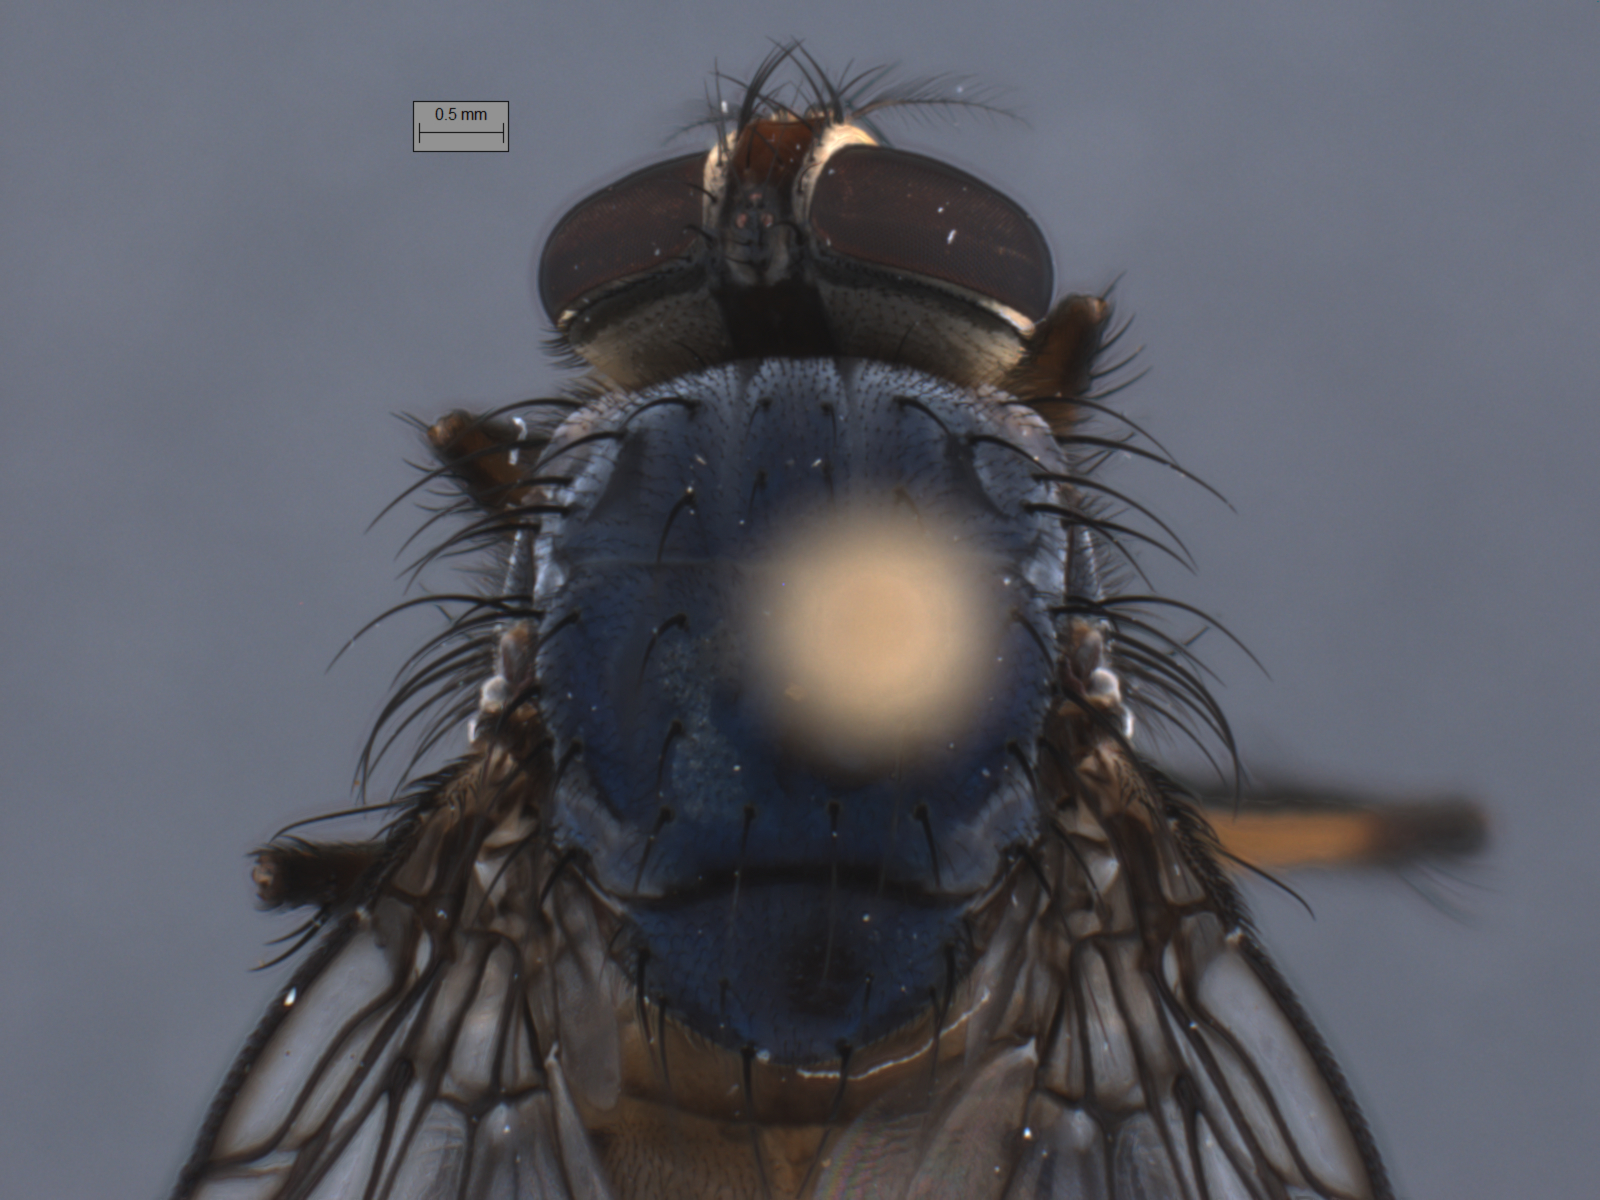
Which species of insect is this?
Huascaromusca flavicrura
